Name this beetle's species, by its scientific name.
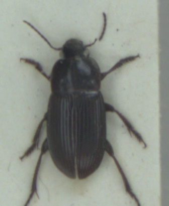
Harpalus anxius
